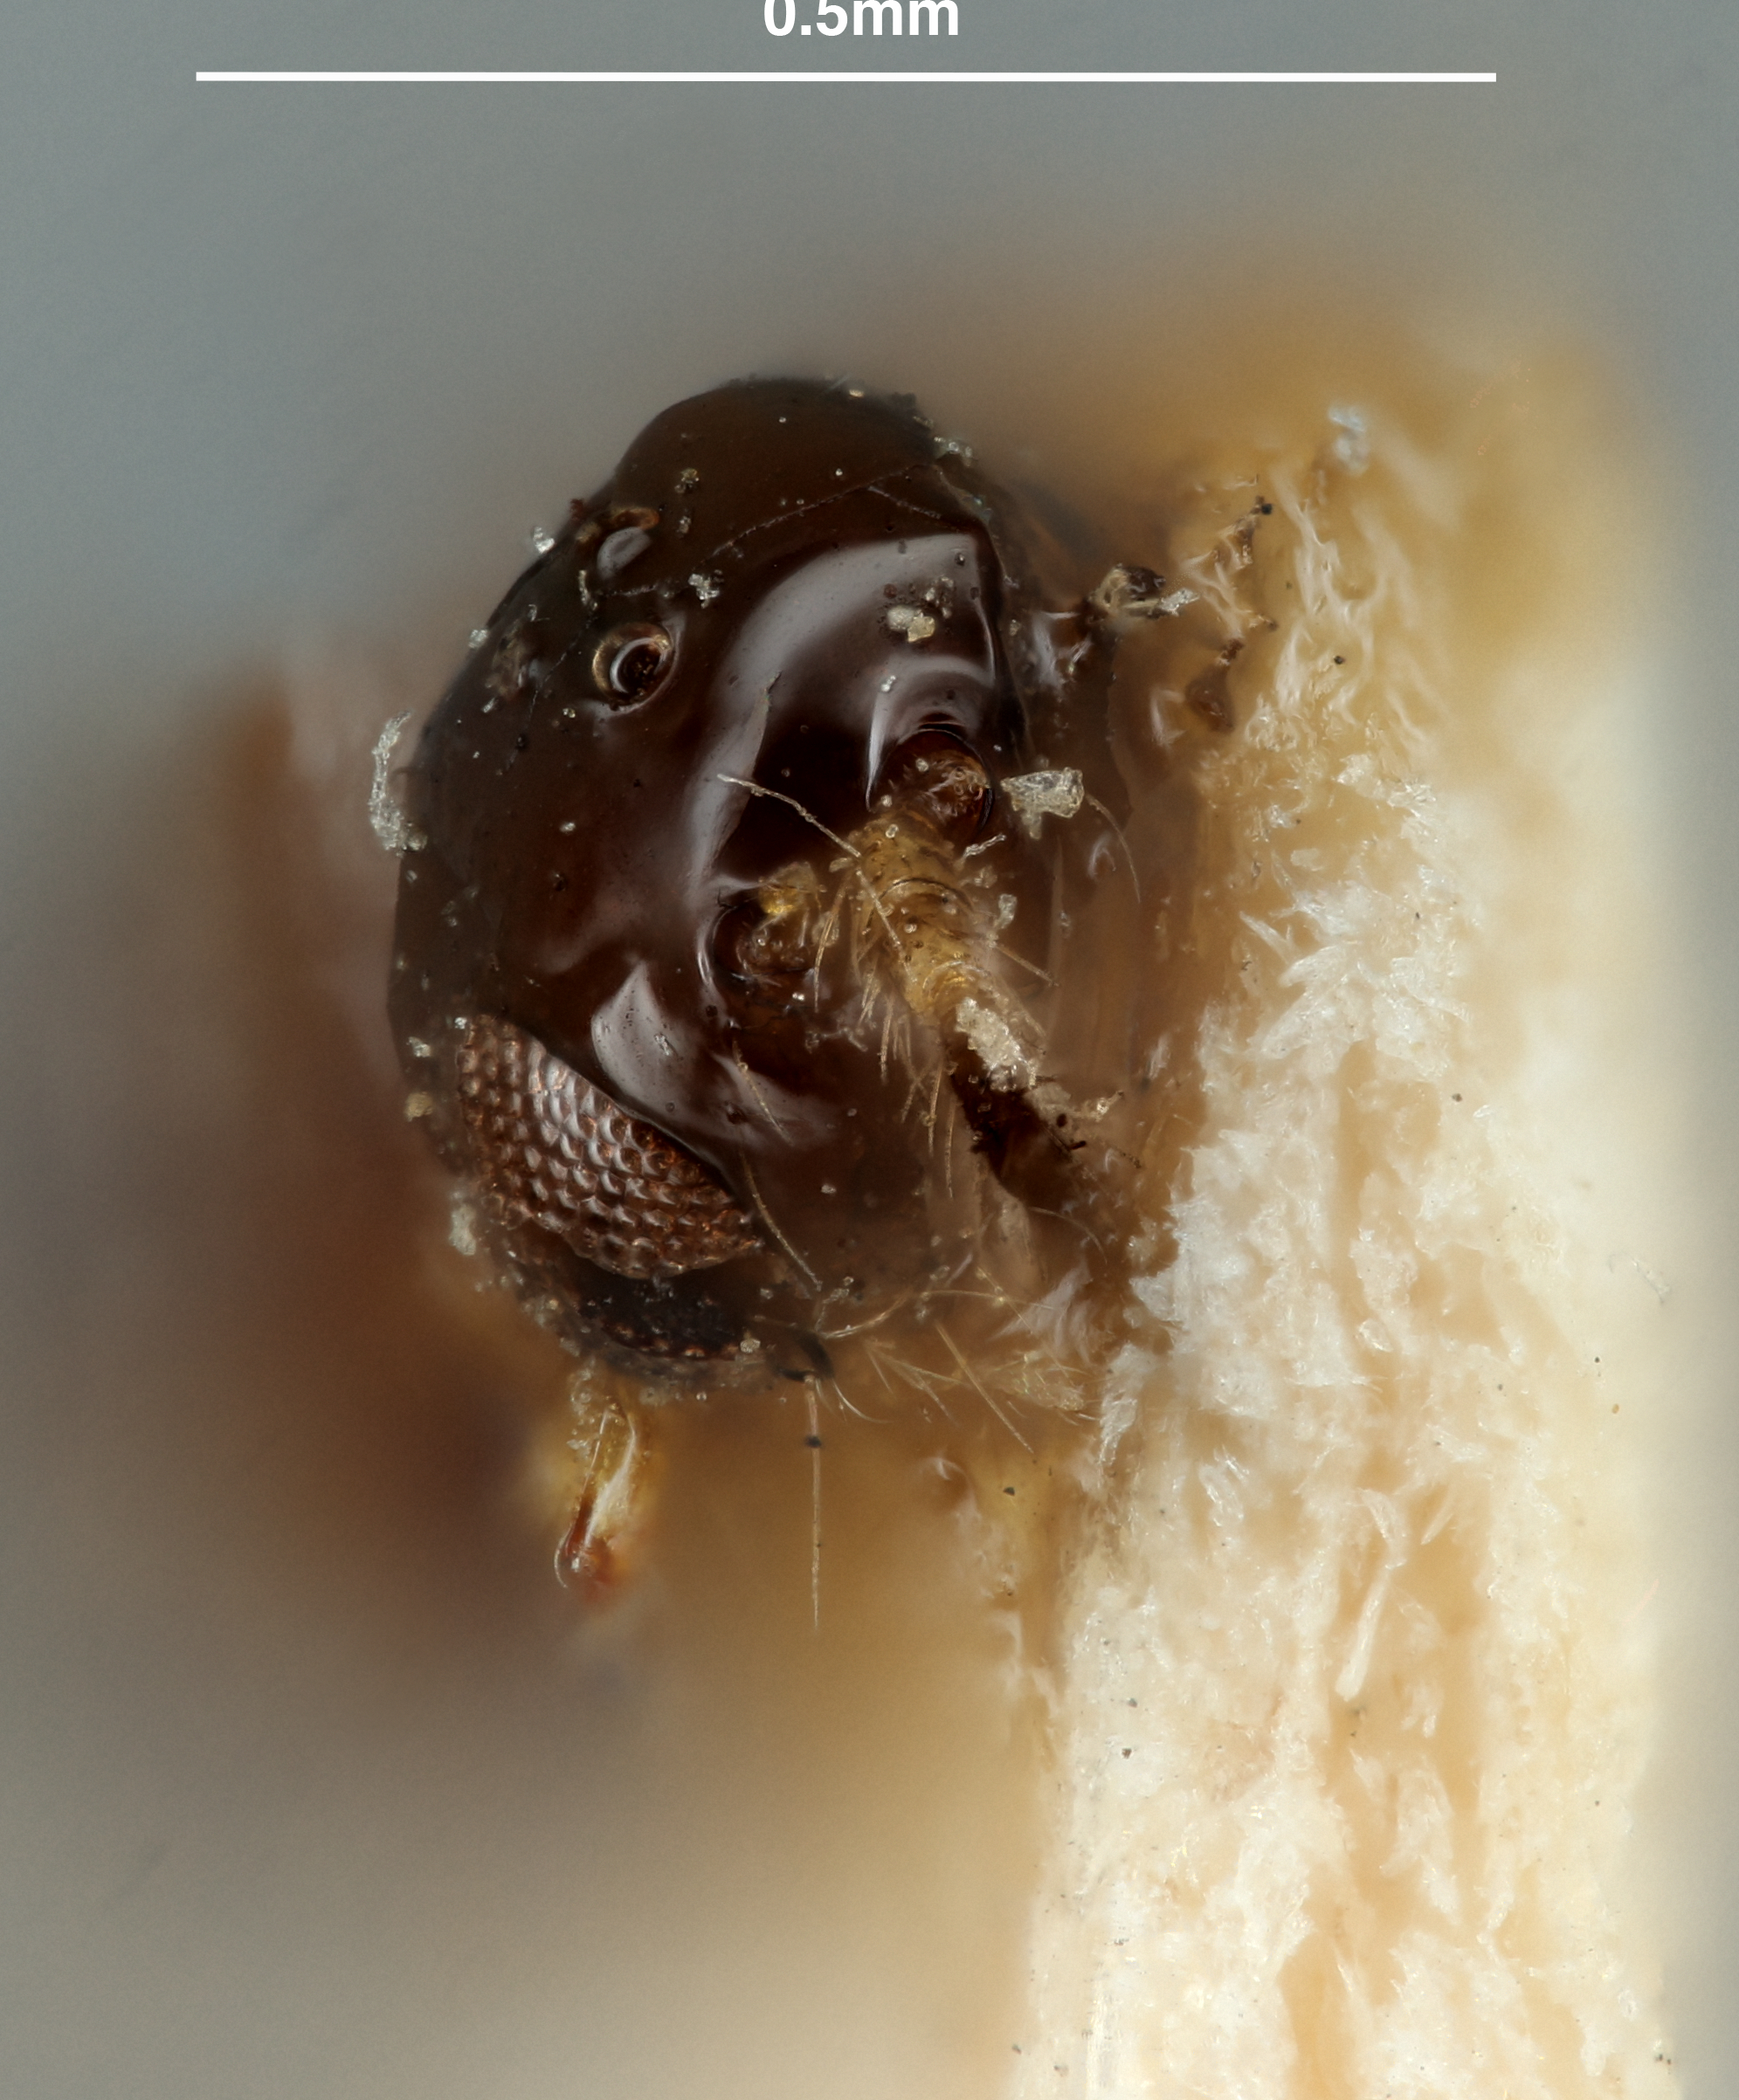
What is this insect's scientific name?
Aspilota ceylonica
